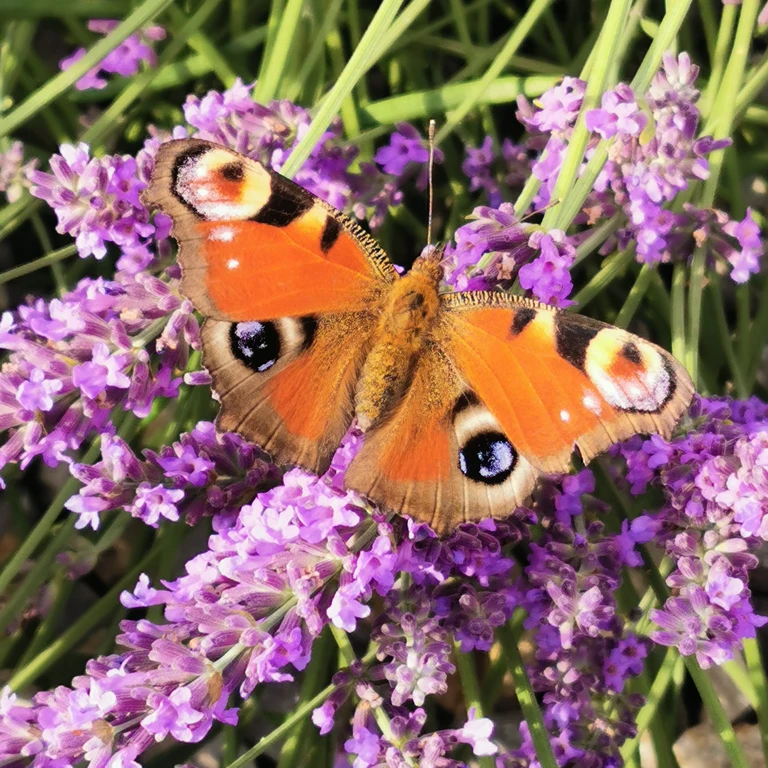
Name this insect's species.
Aglais io
